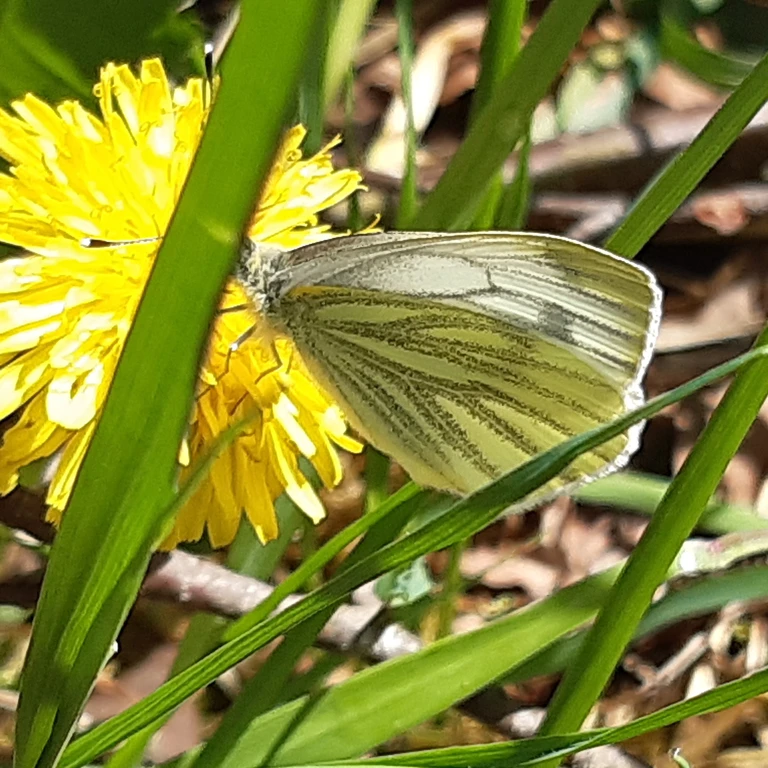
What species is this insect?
Pieris napi
